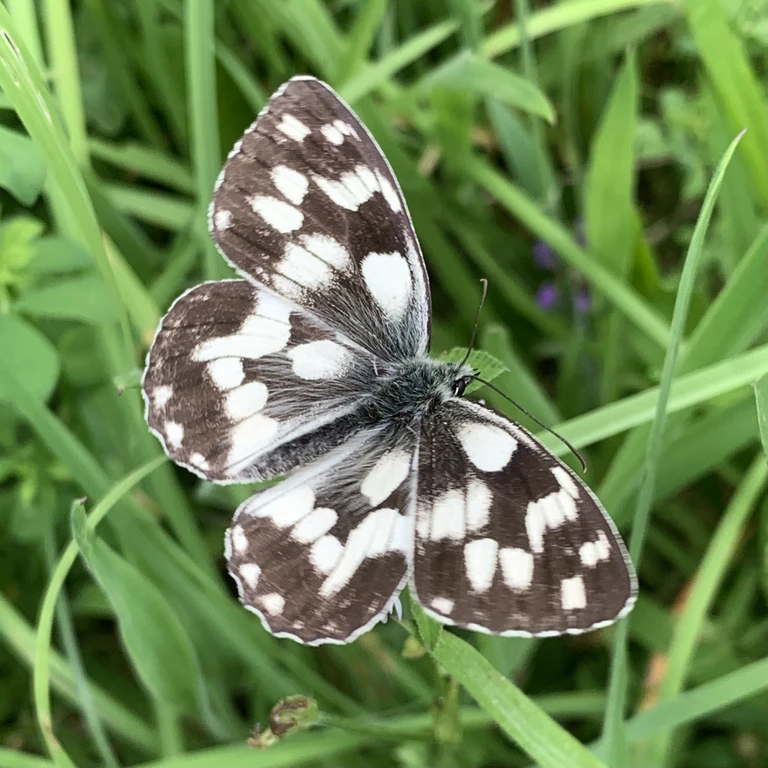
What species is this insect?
Melanargia galathea
